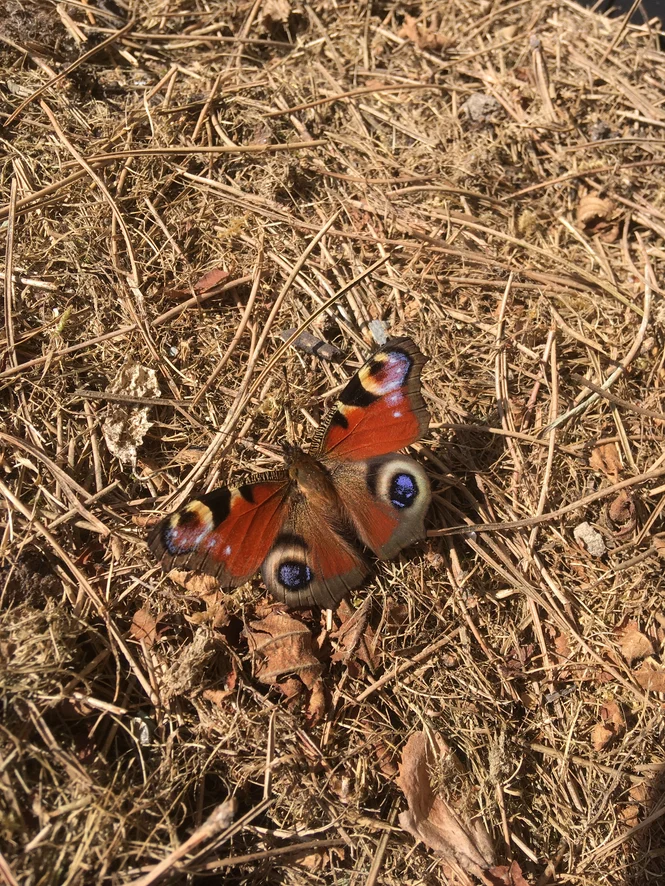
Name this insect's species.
Aglais io
